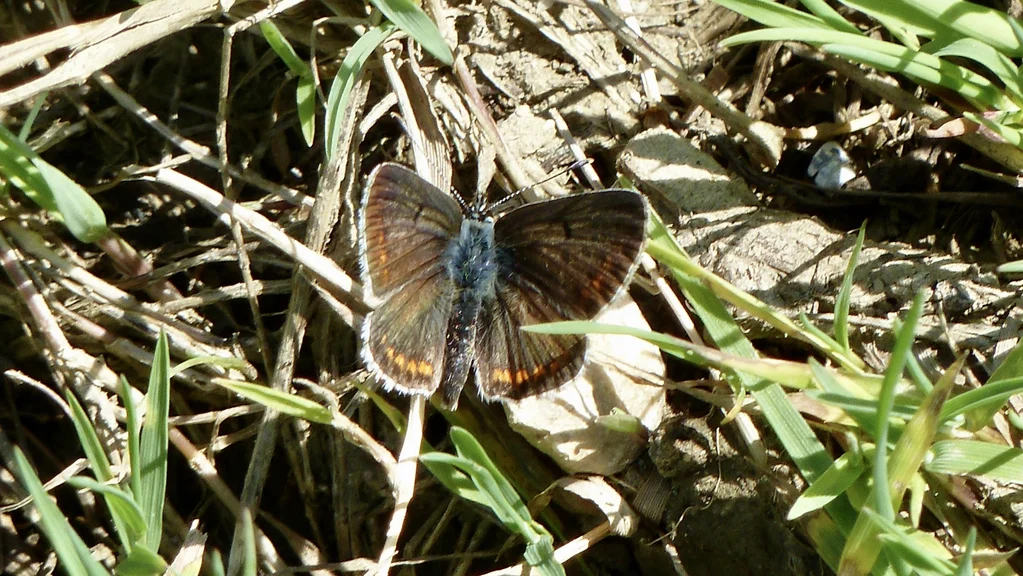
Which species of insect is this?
Aricia agestis/artaxerxes
